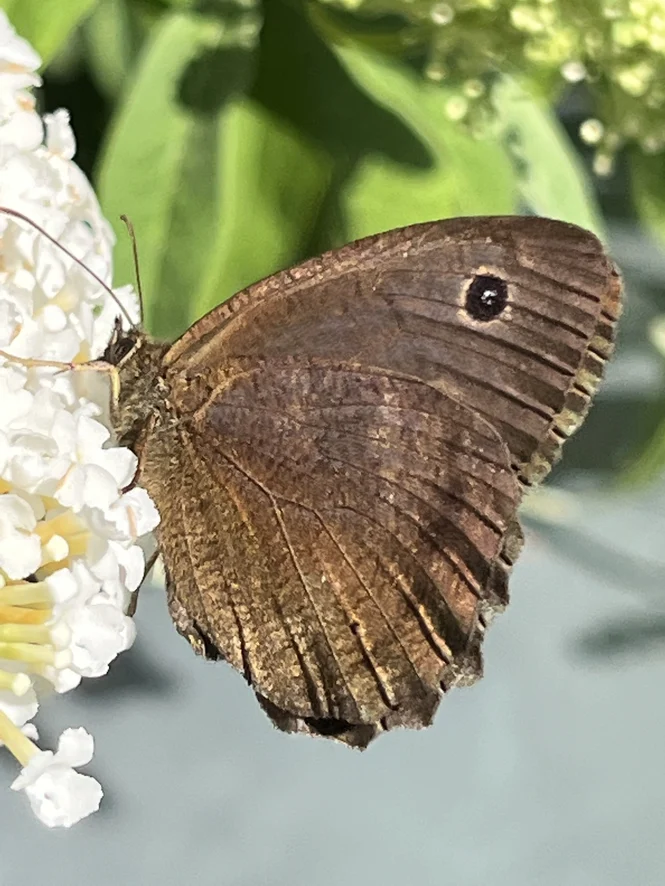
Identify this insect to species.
Minois dryas
